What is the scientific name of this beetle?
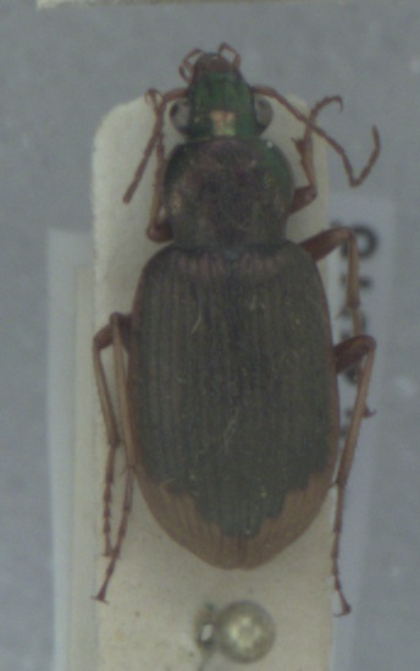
Chlaenius vestitus
